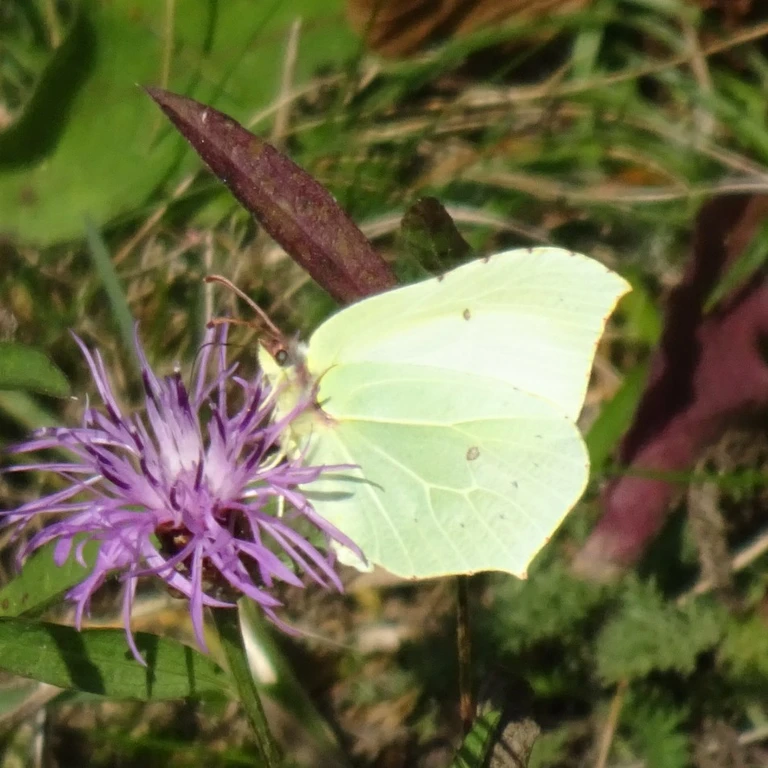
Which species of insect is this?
Gonepteryx rhamni
